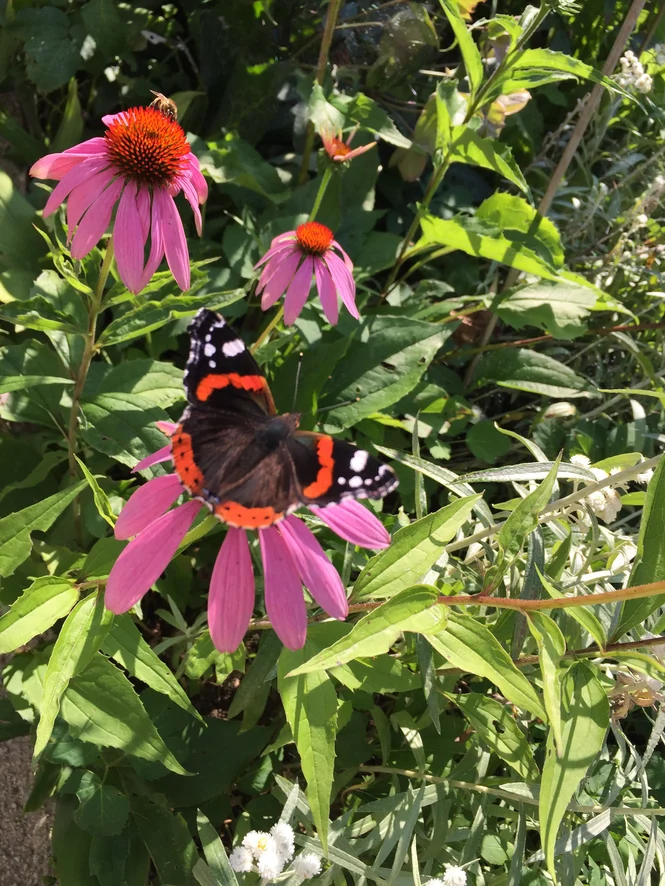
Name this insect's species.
Vanessa atalanta
